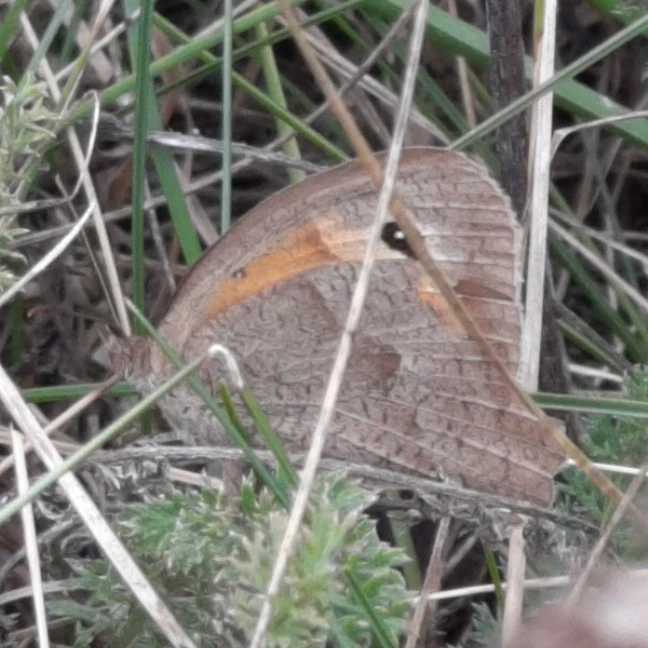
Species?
Maniola jurtina
